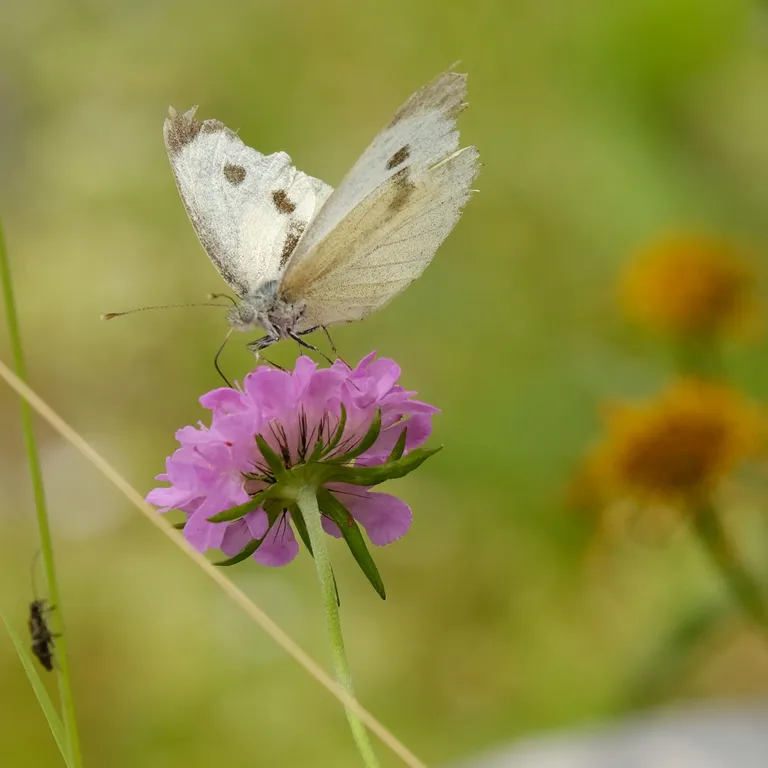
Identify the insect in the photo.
Pieris brassicae
